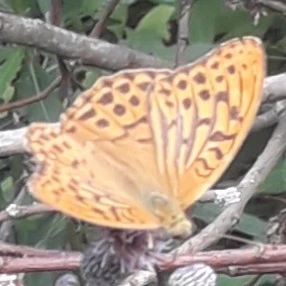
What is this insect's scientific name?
Argynnis paphia
